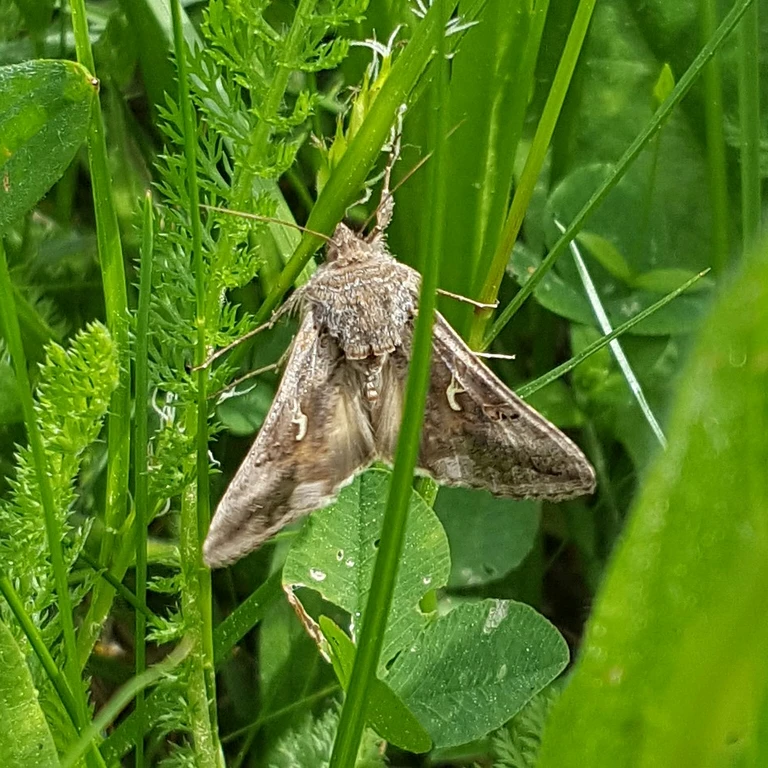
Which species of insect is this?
Autographa gamma
